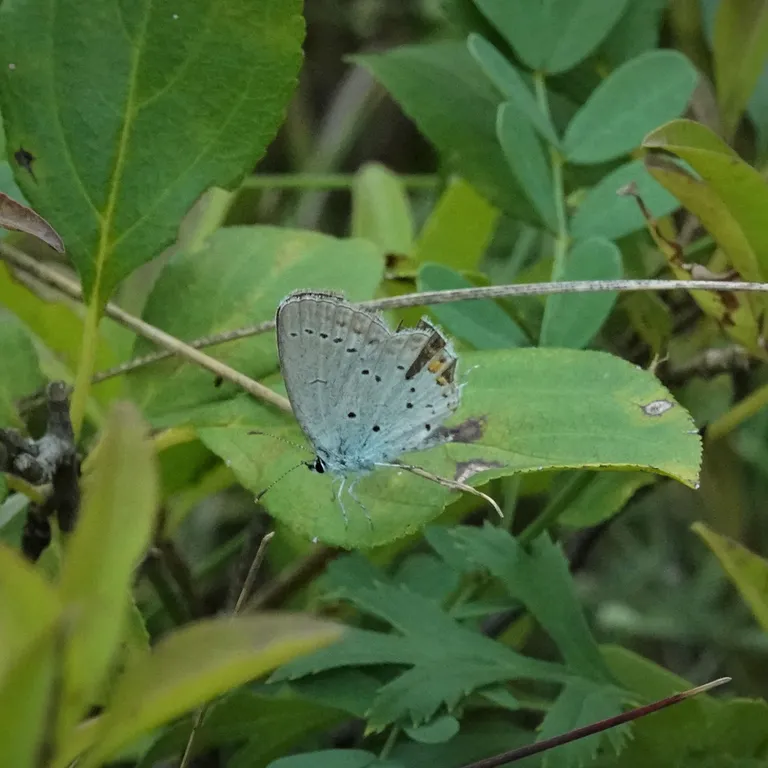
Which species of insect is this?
Cupido argiades (also Elkalyce argiades)
